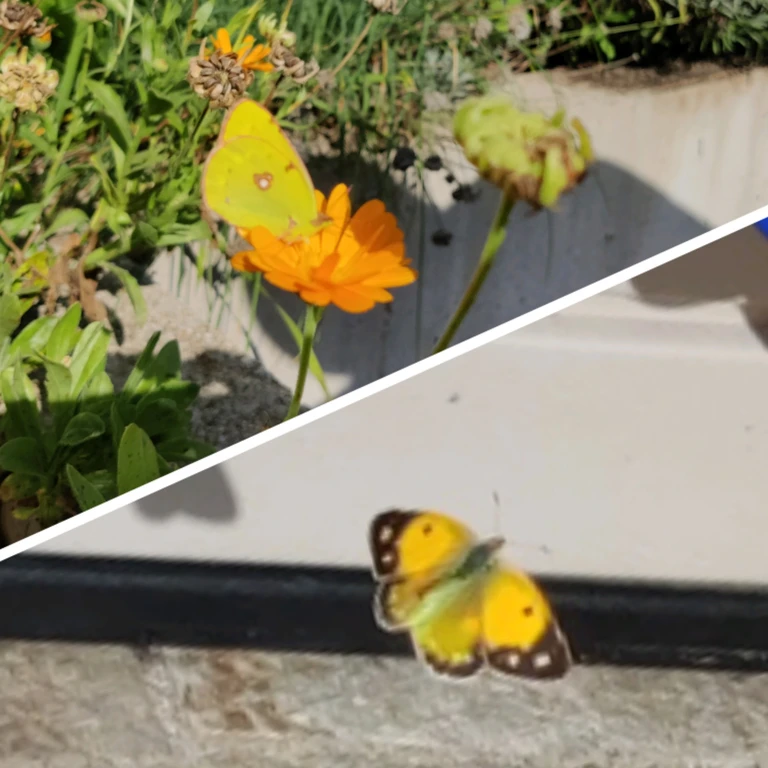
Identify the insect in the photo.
Colias croceus
